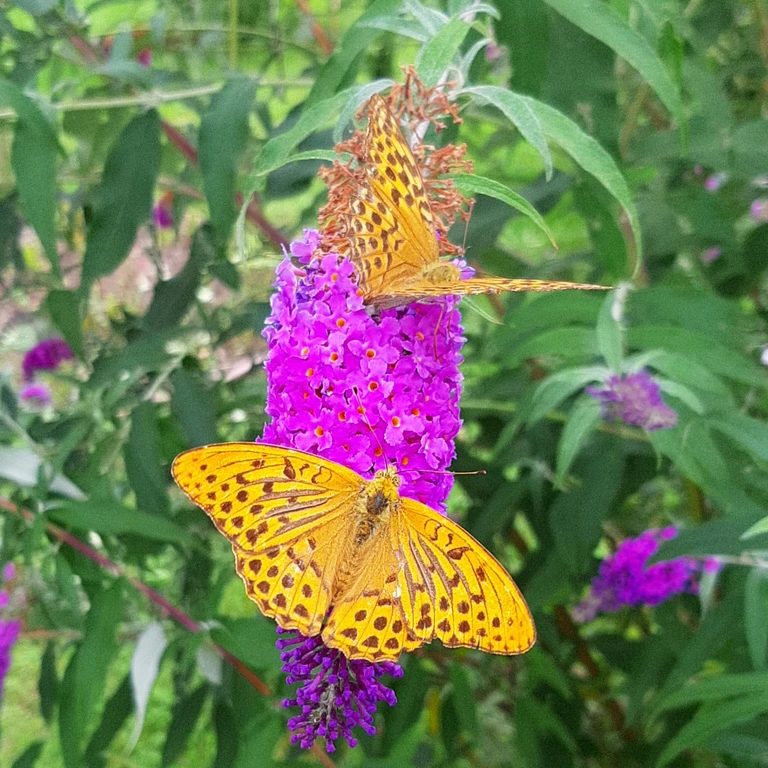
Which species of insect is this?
Argynnis paphia
